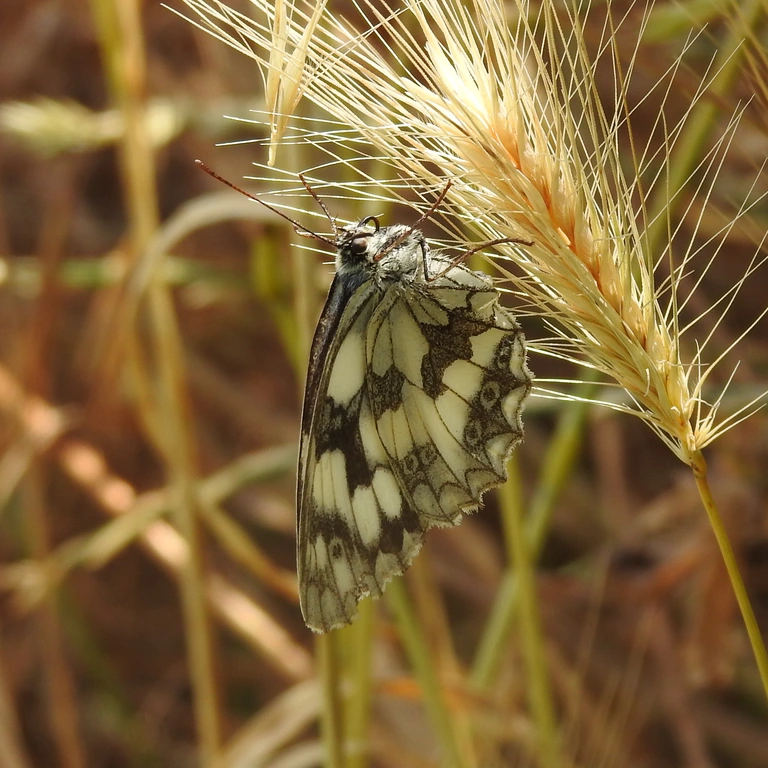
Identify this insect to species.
Melanargia galathea
